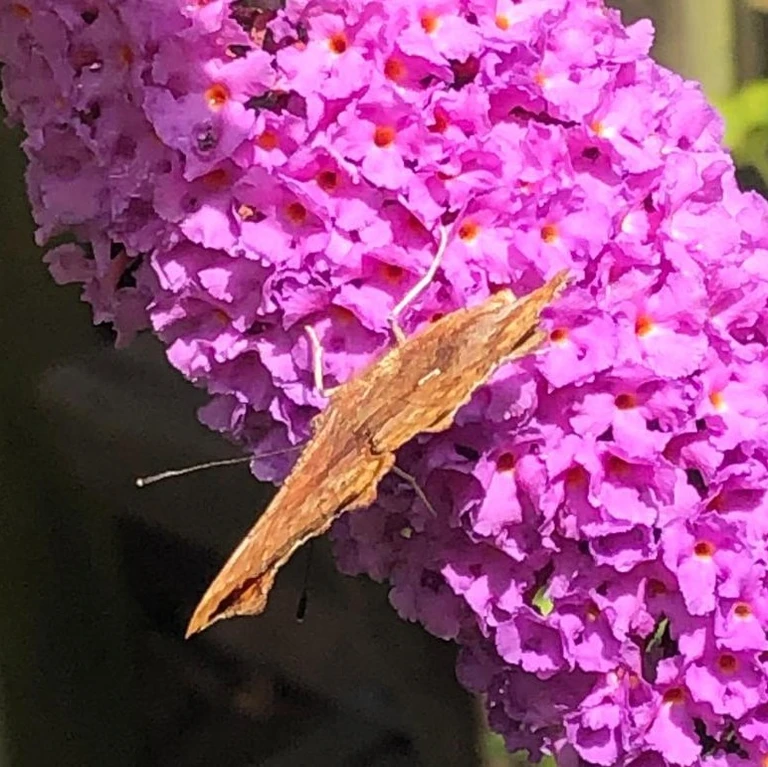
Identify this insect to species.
Polygonia c-album
